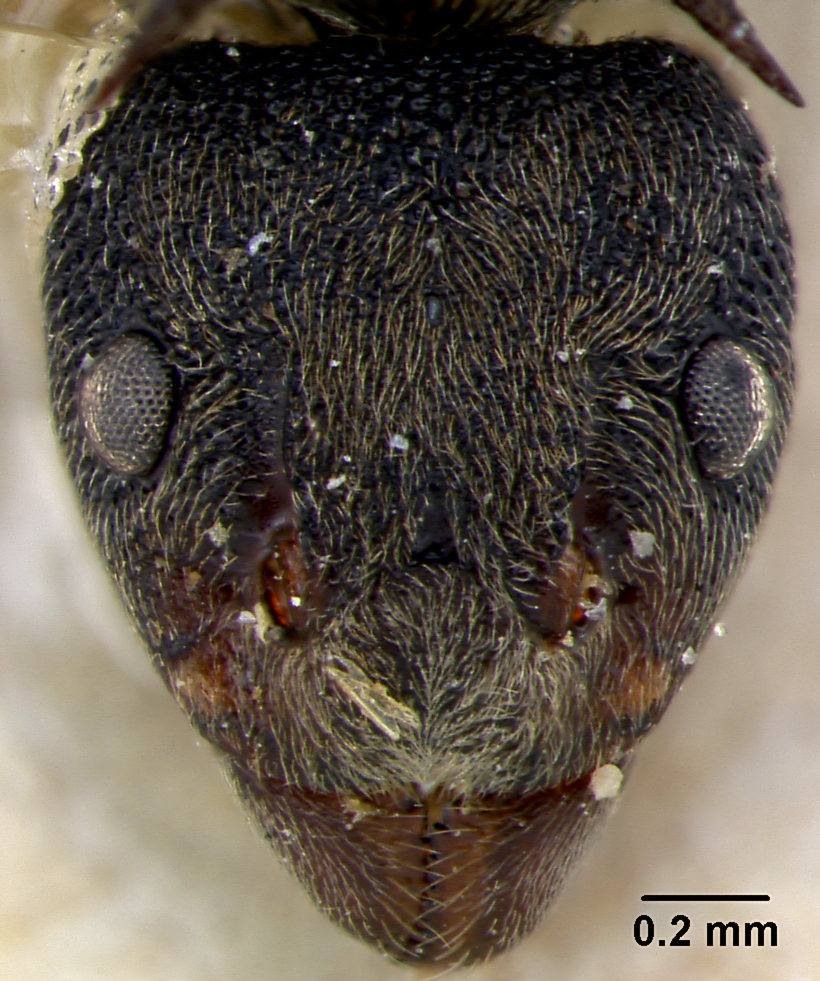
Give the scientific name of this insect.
Dolichoderus septemspinosus
